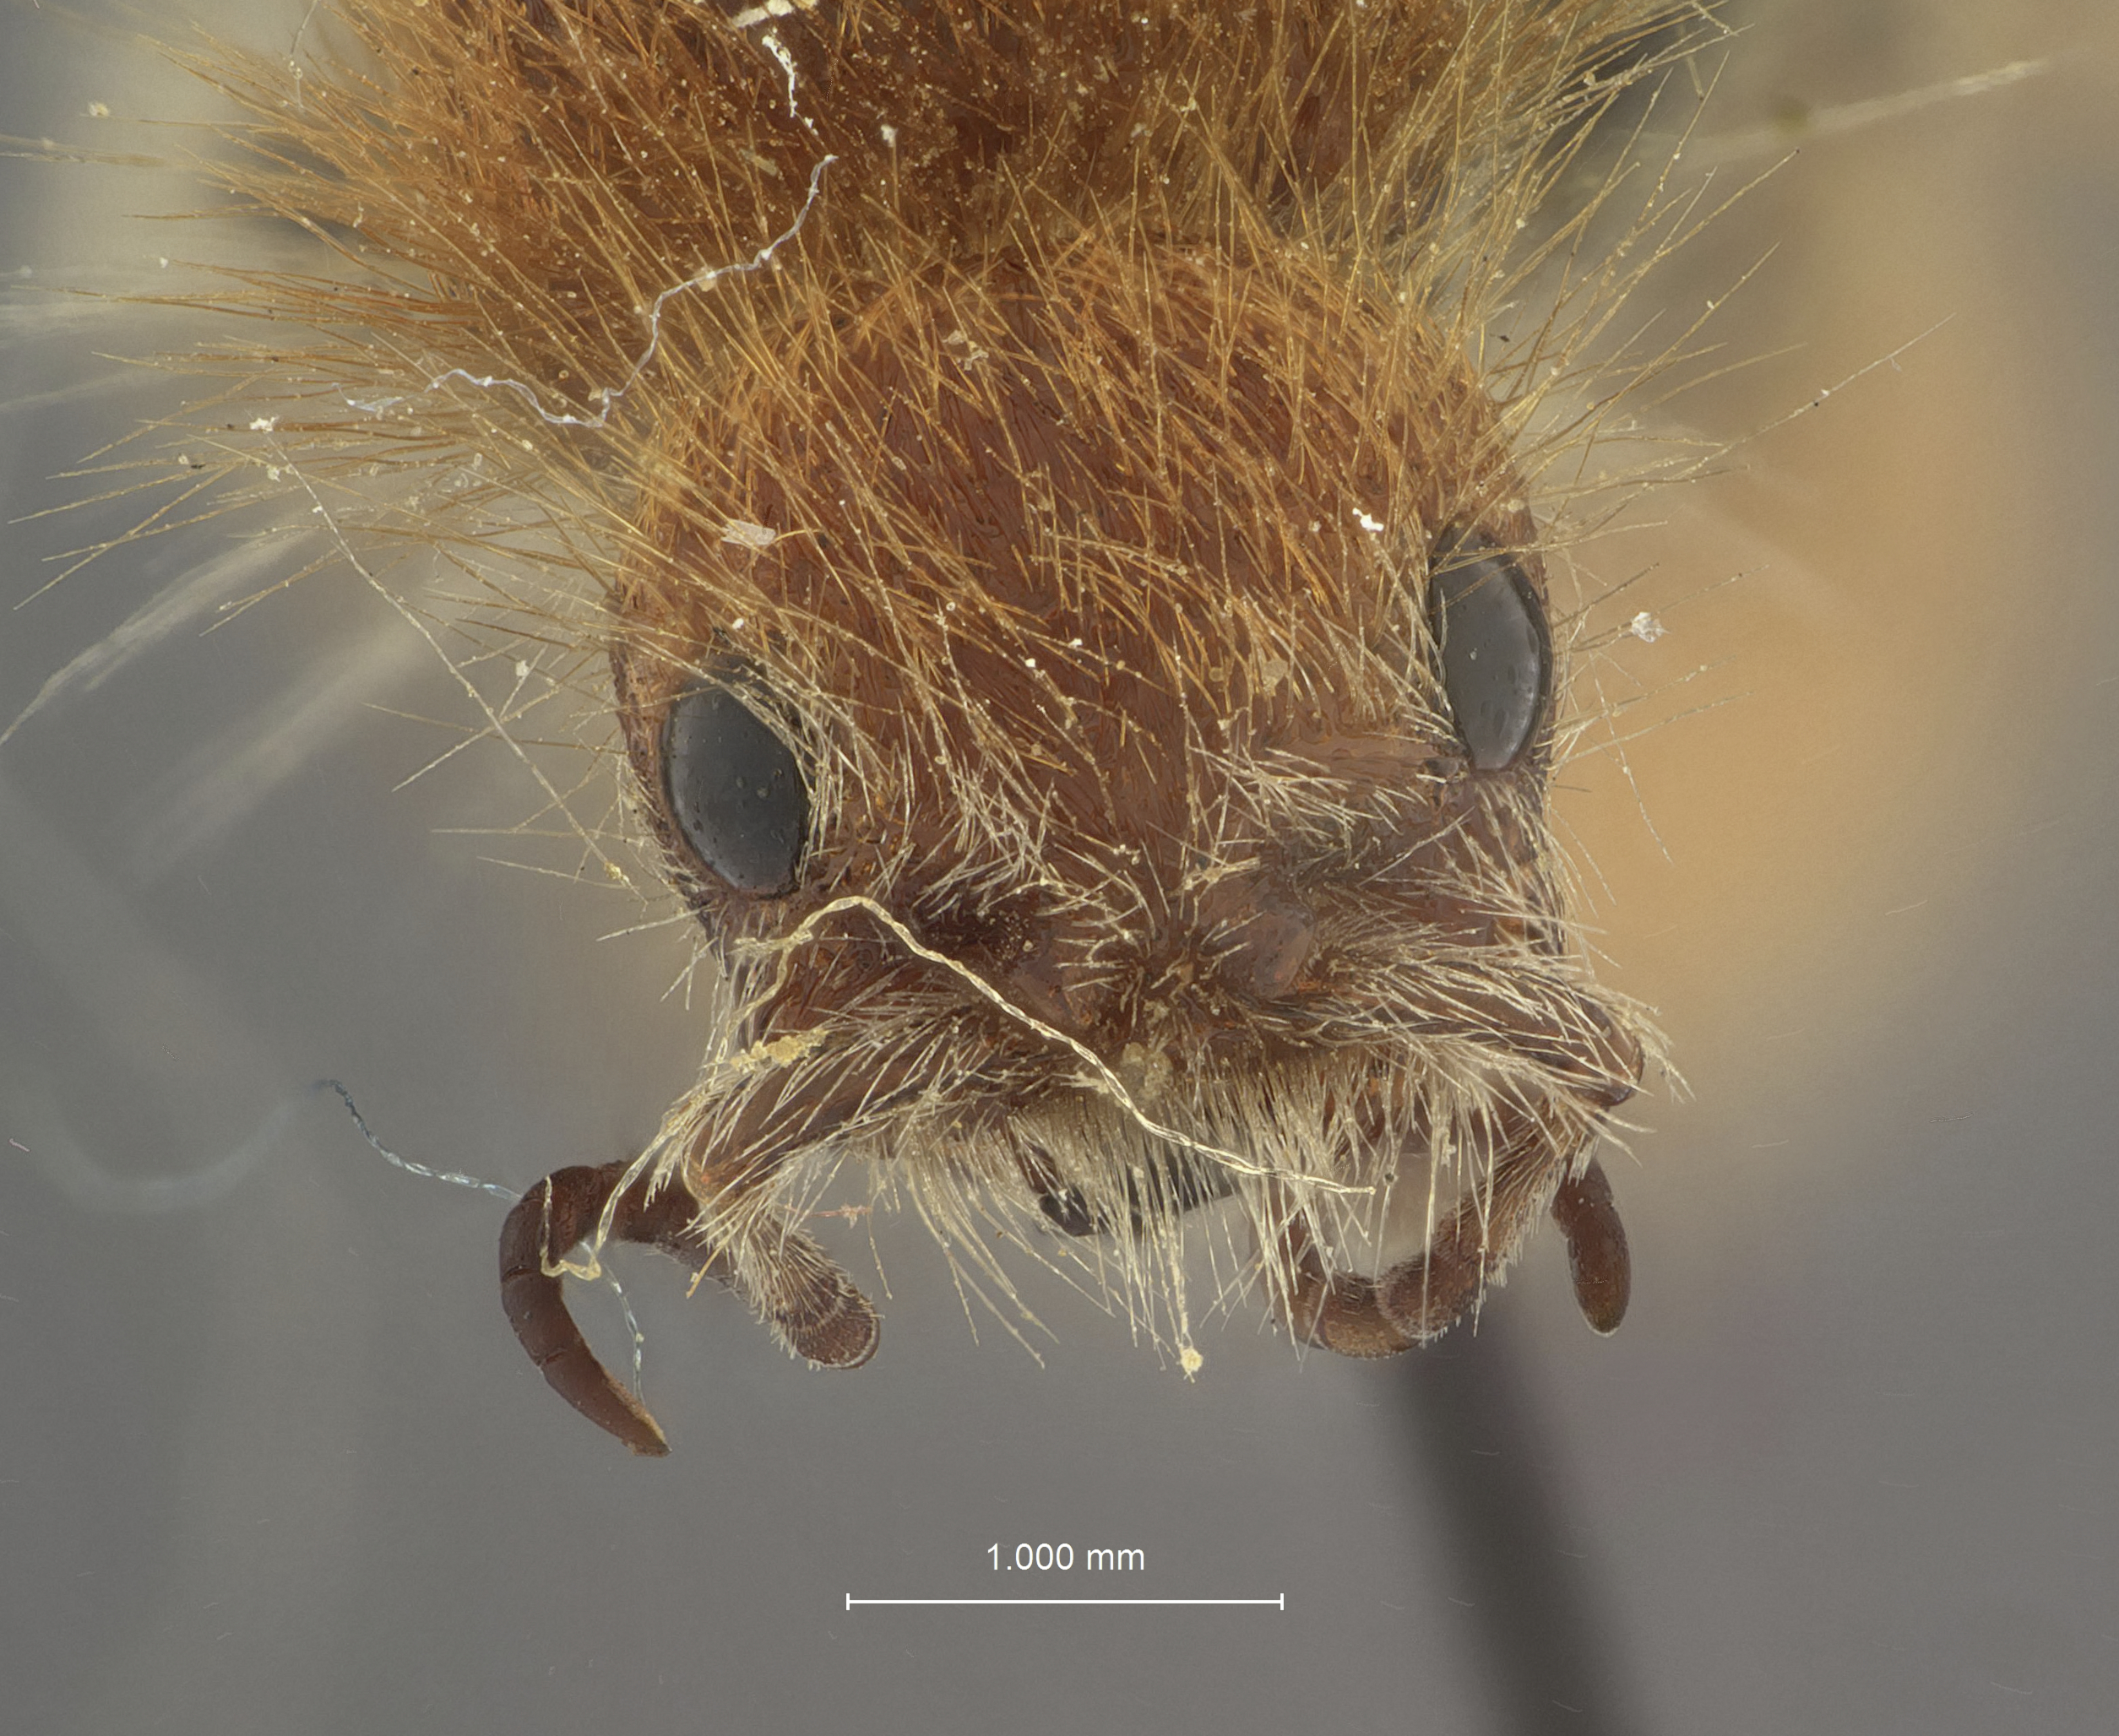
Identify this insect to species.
Dasymutilla sumneriella
